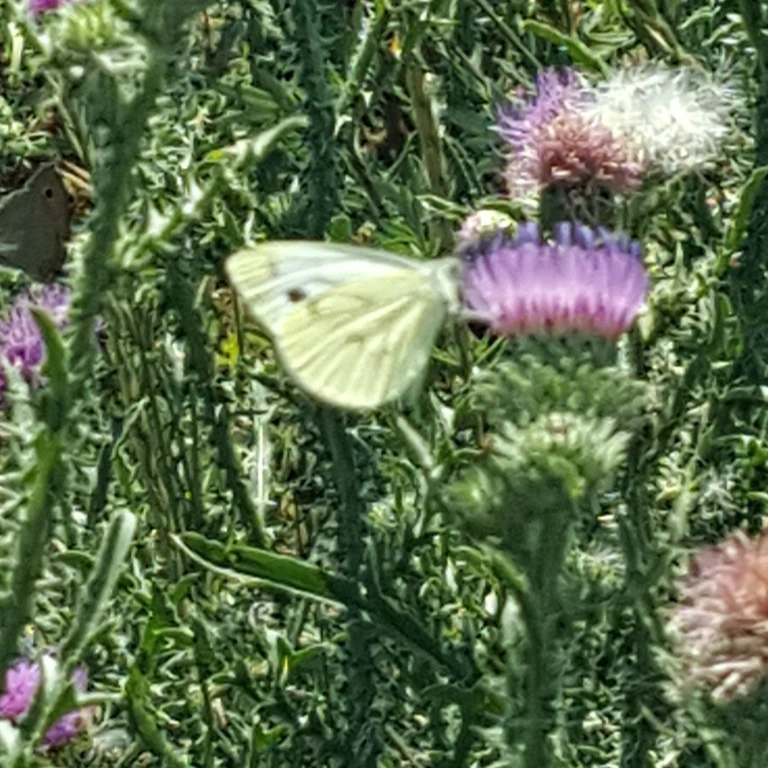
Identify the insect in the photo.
Pieris napi
